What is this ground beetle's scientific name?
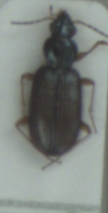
Bembidion decorum
